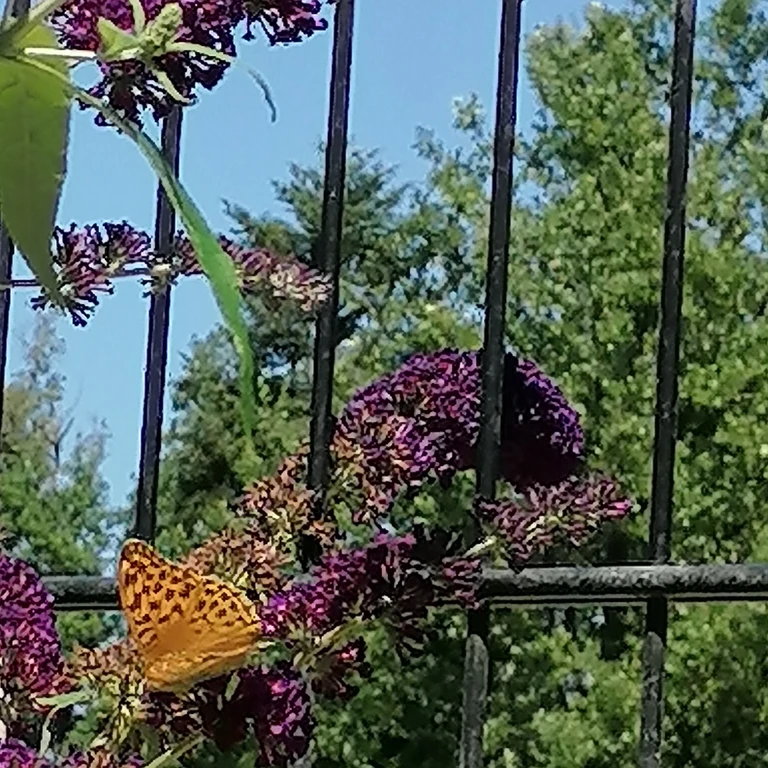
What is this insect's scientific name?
Argynnis paphia
